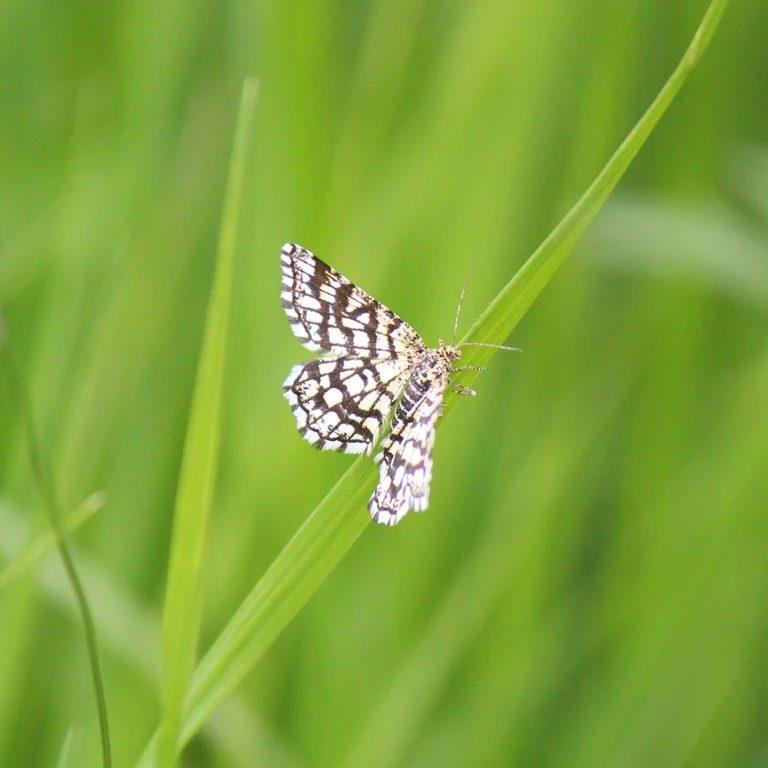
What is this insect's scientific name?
Chiasmia clathrata
